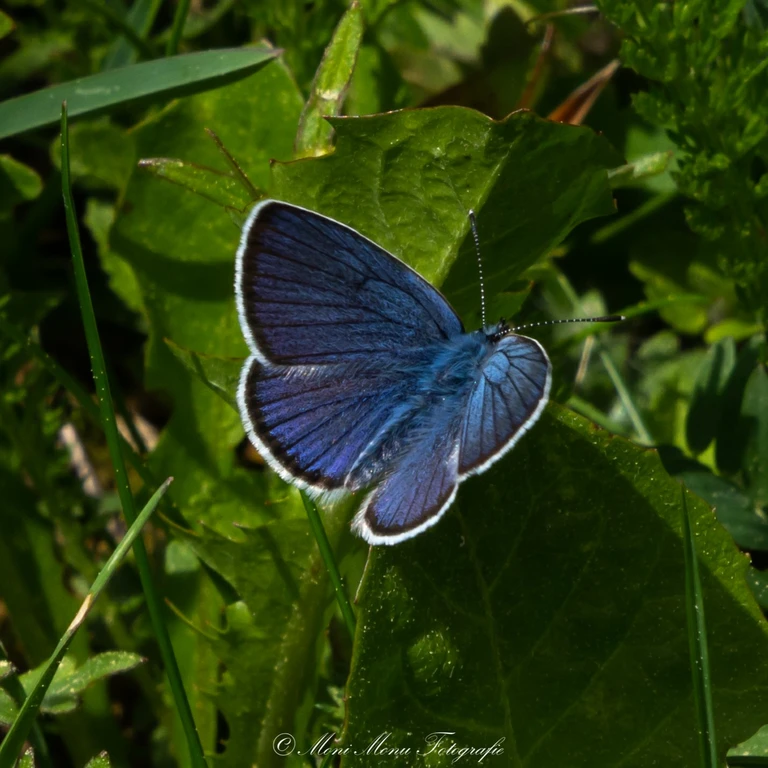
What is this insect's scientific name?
Cyaniris semiargus
